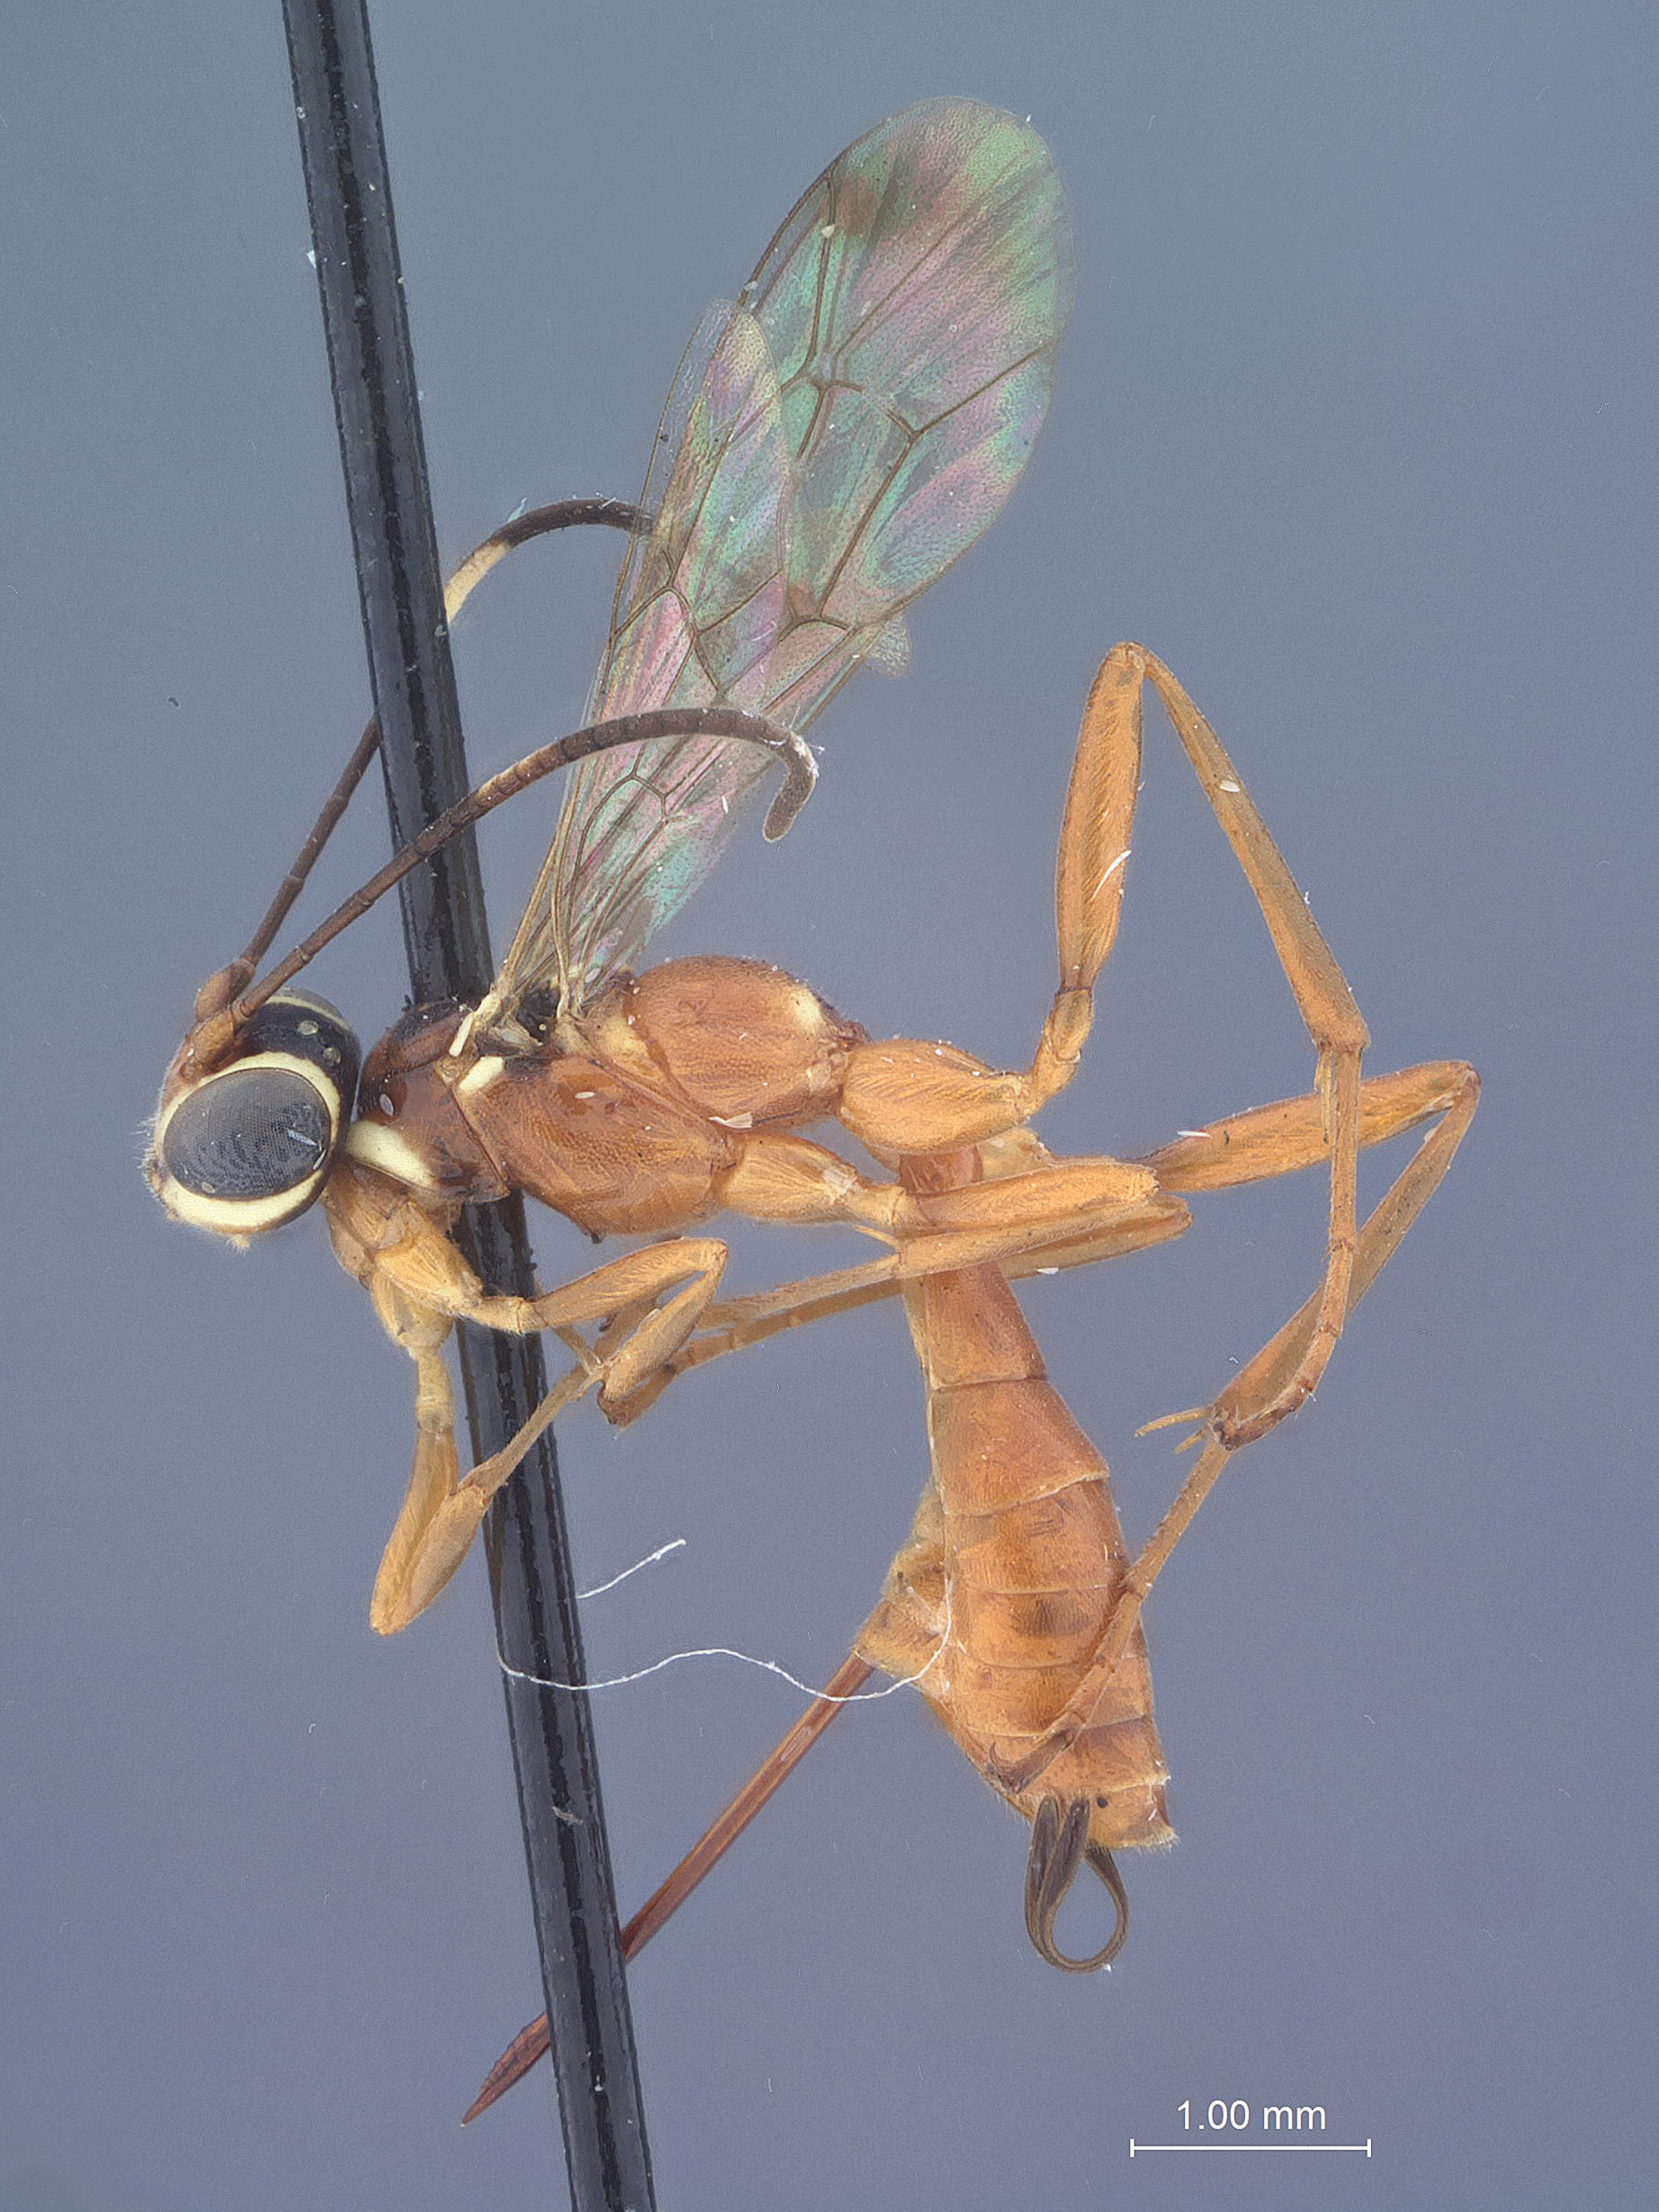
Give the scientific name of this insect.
Mallochia frontalis
